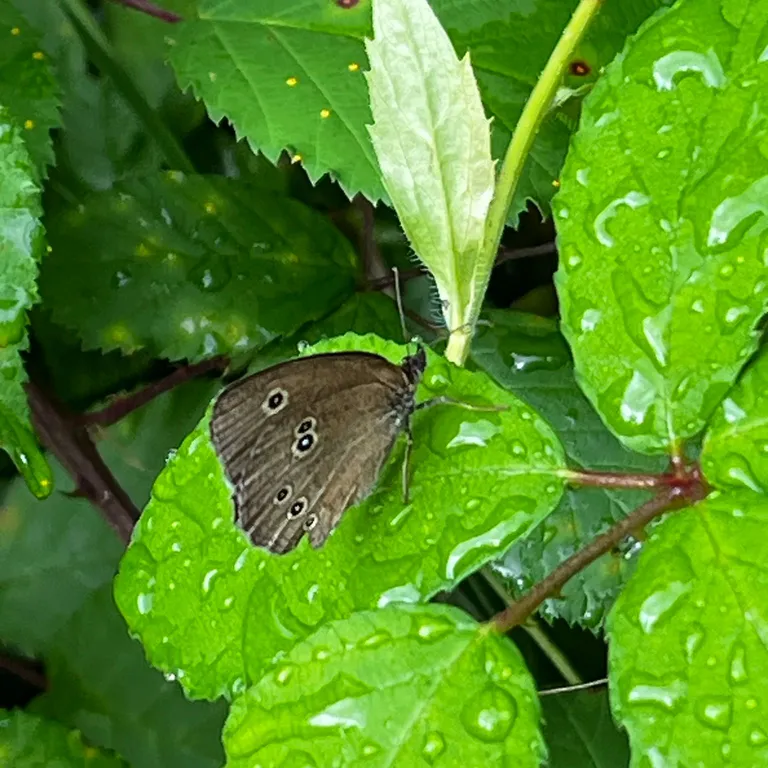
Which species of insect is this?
Aphantopus hyperantus
